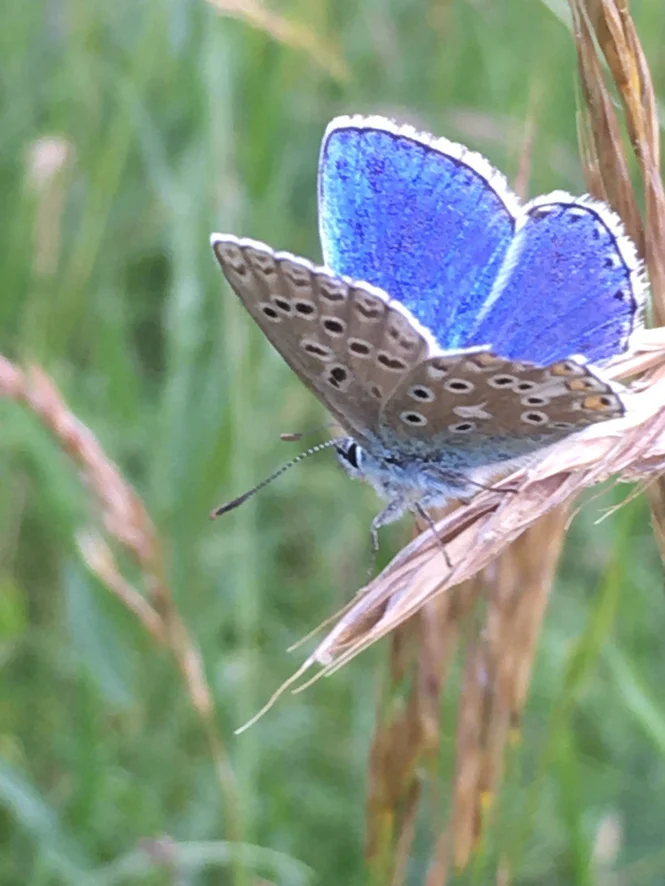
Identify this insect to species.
Lysandra bellargus
